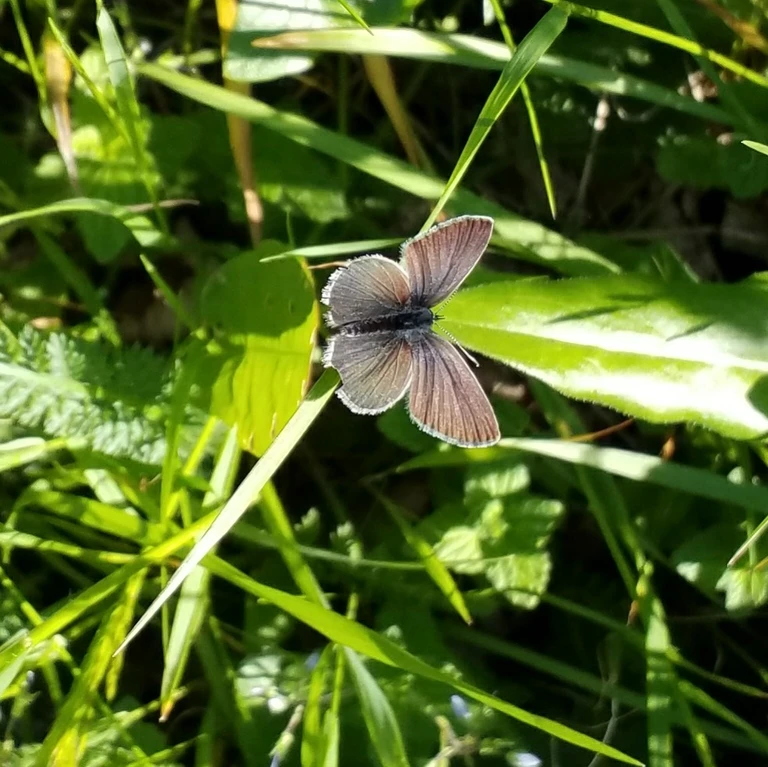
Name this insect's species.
Cupido minimus
